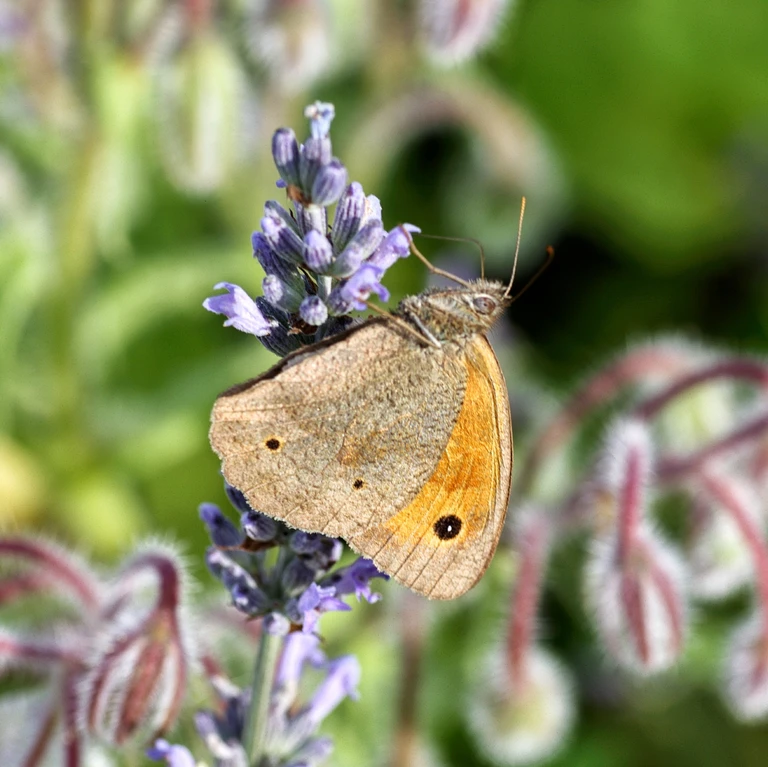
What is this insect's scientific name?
Maniola jurtina
